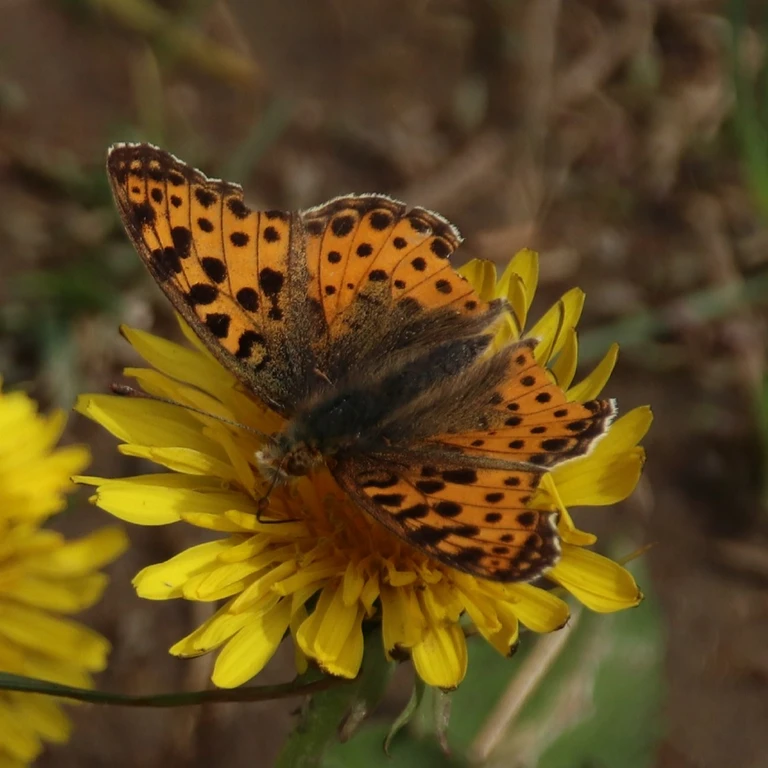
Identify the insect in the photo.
Issoria lathonia
